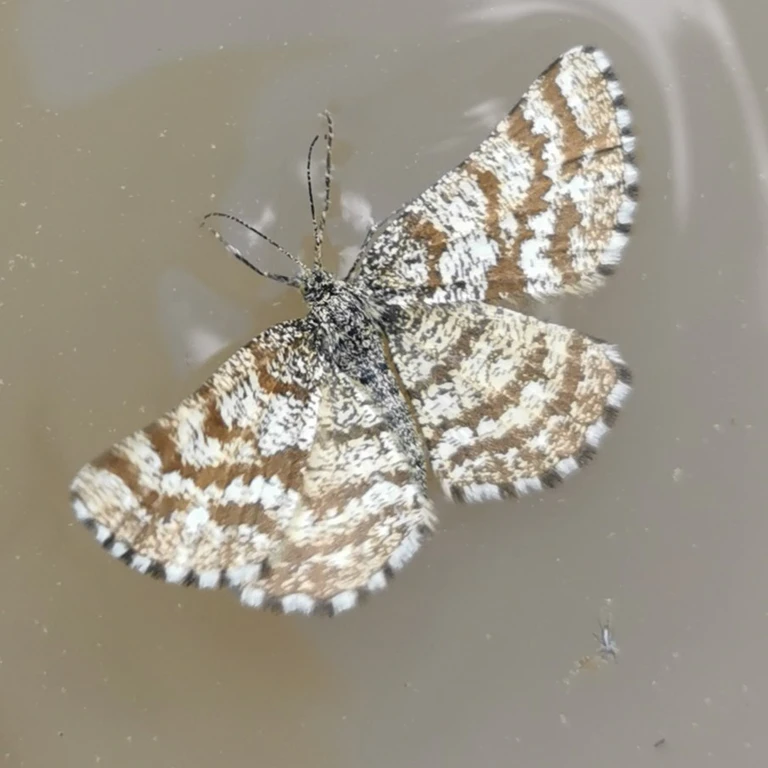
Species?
Ematurga atomaria
